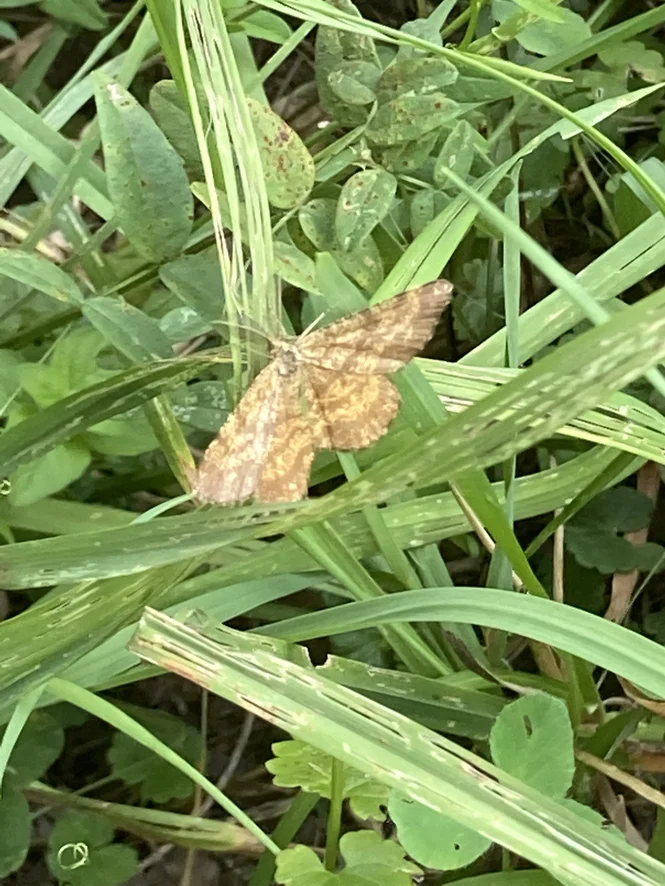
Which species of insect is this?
Ematurga atomaria
